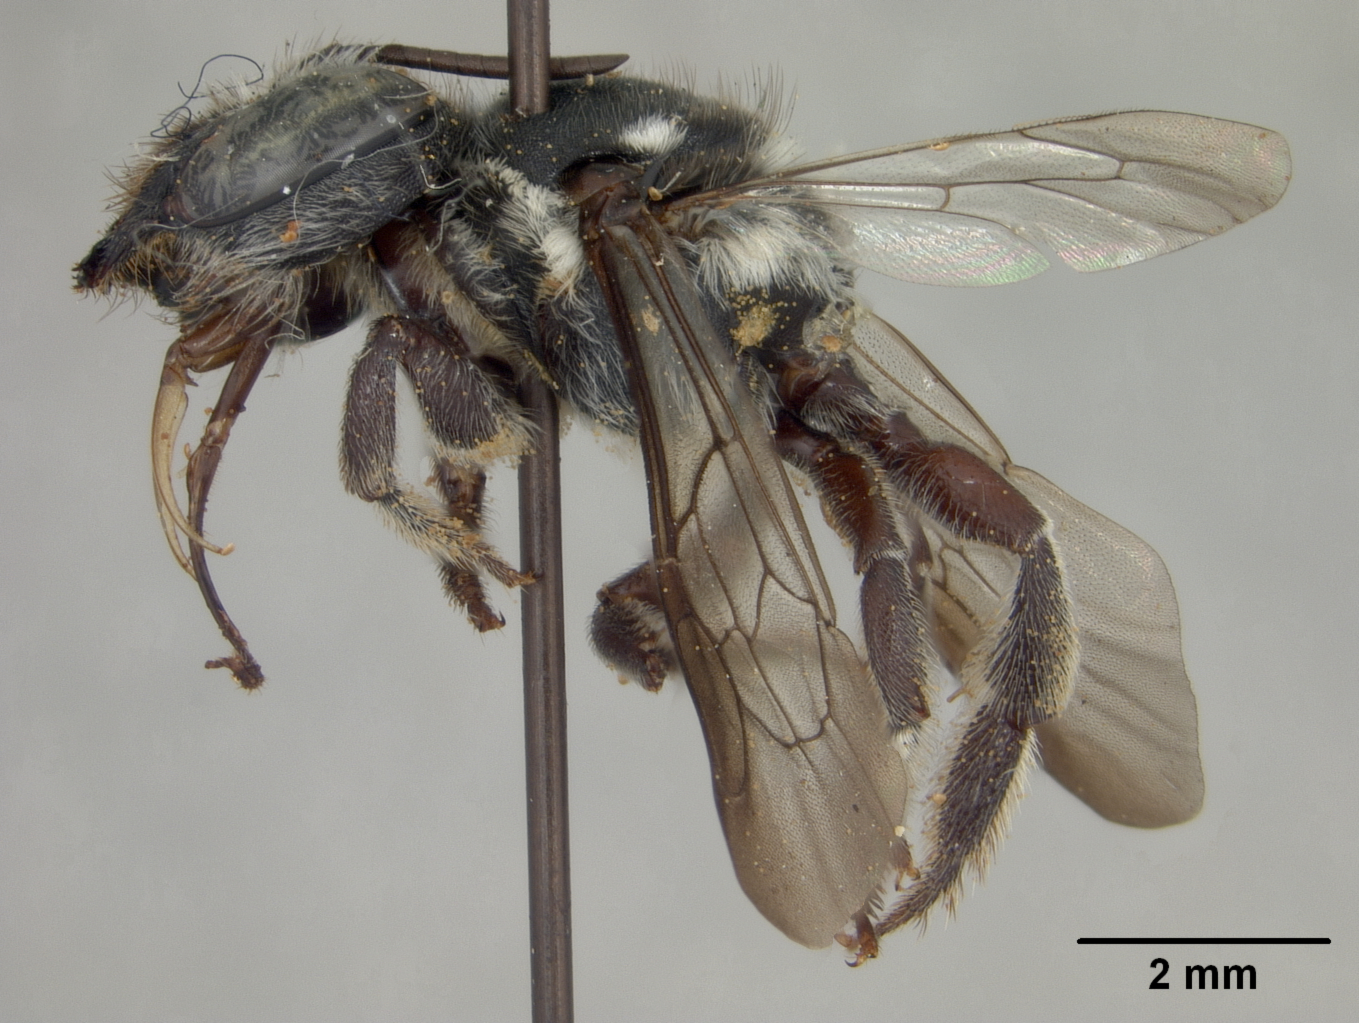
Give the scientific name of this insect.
Megachile disparipennis
